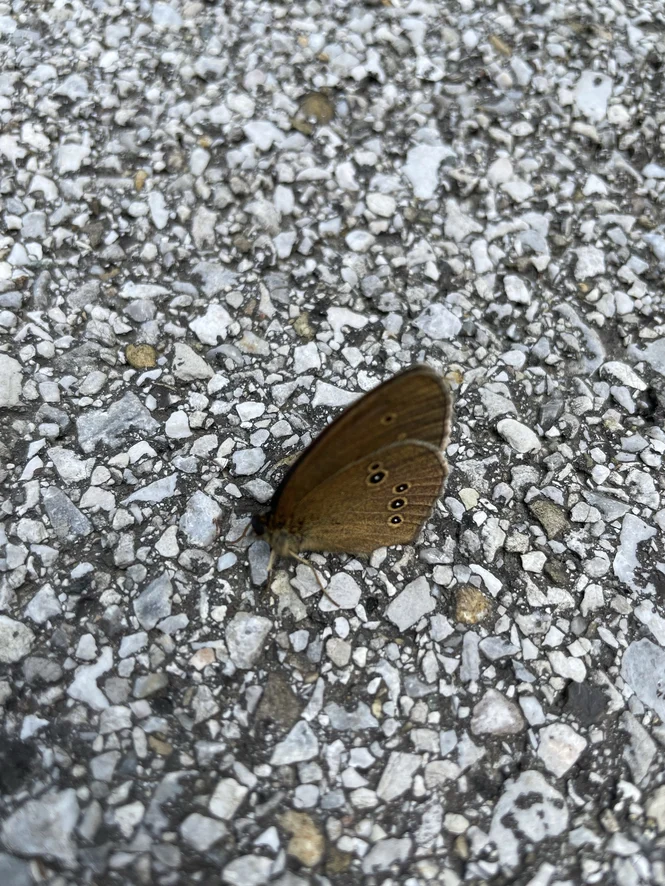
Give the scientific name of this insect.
Aphantopus hyperantus
